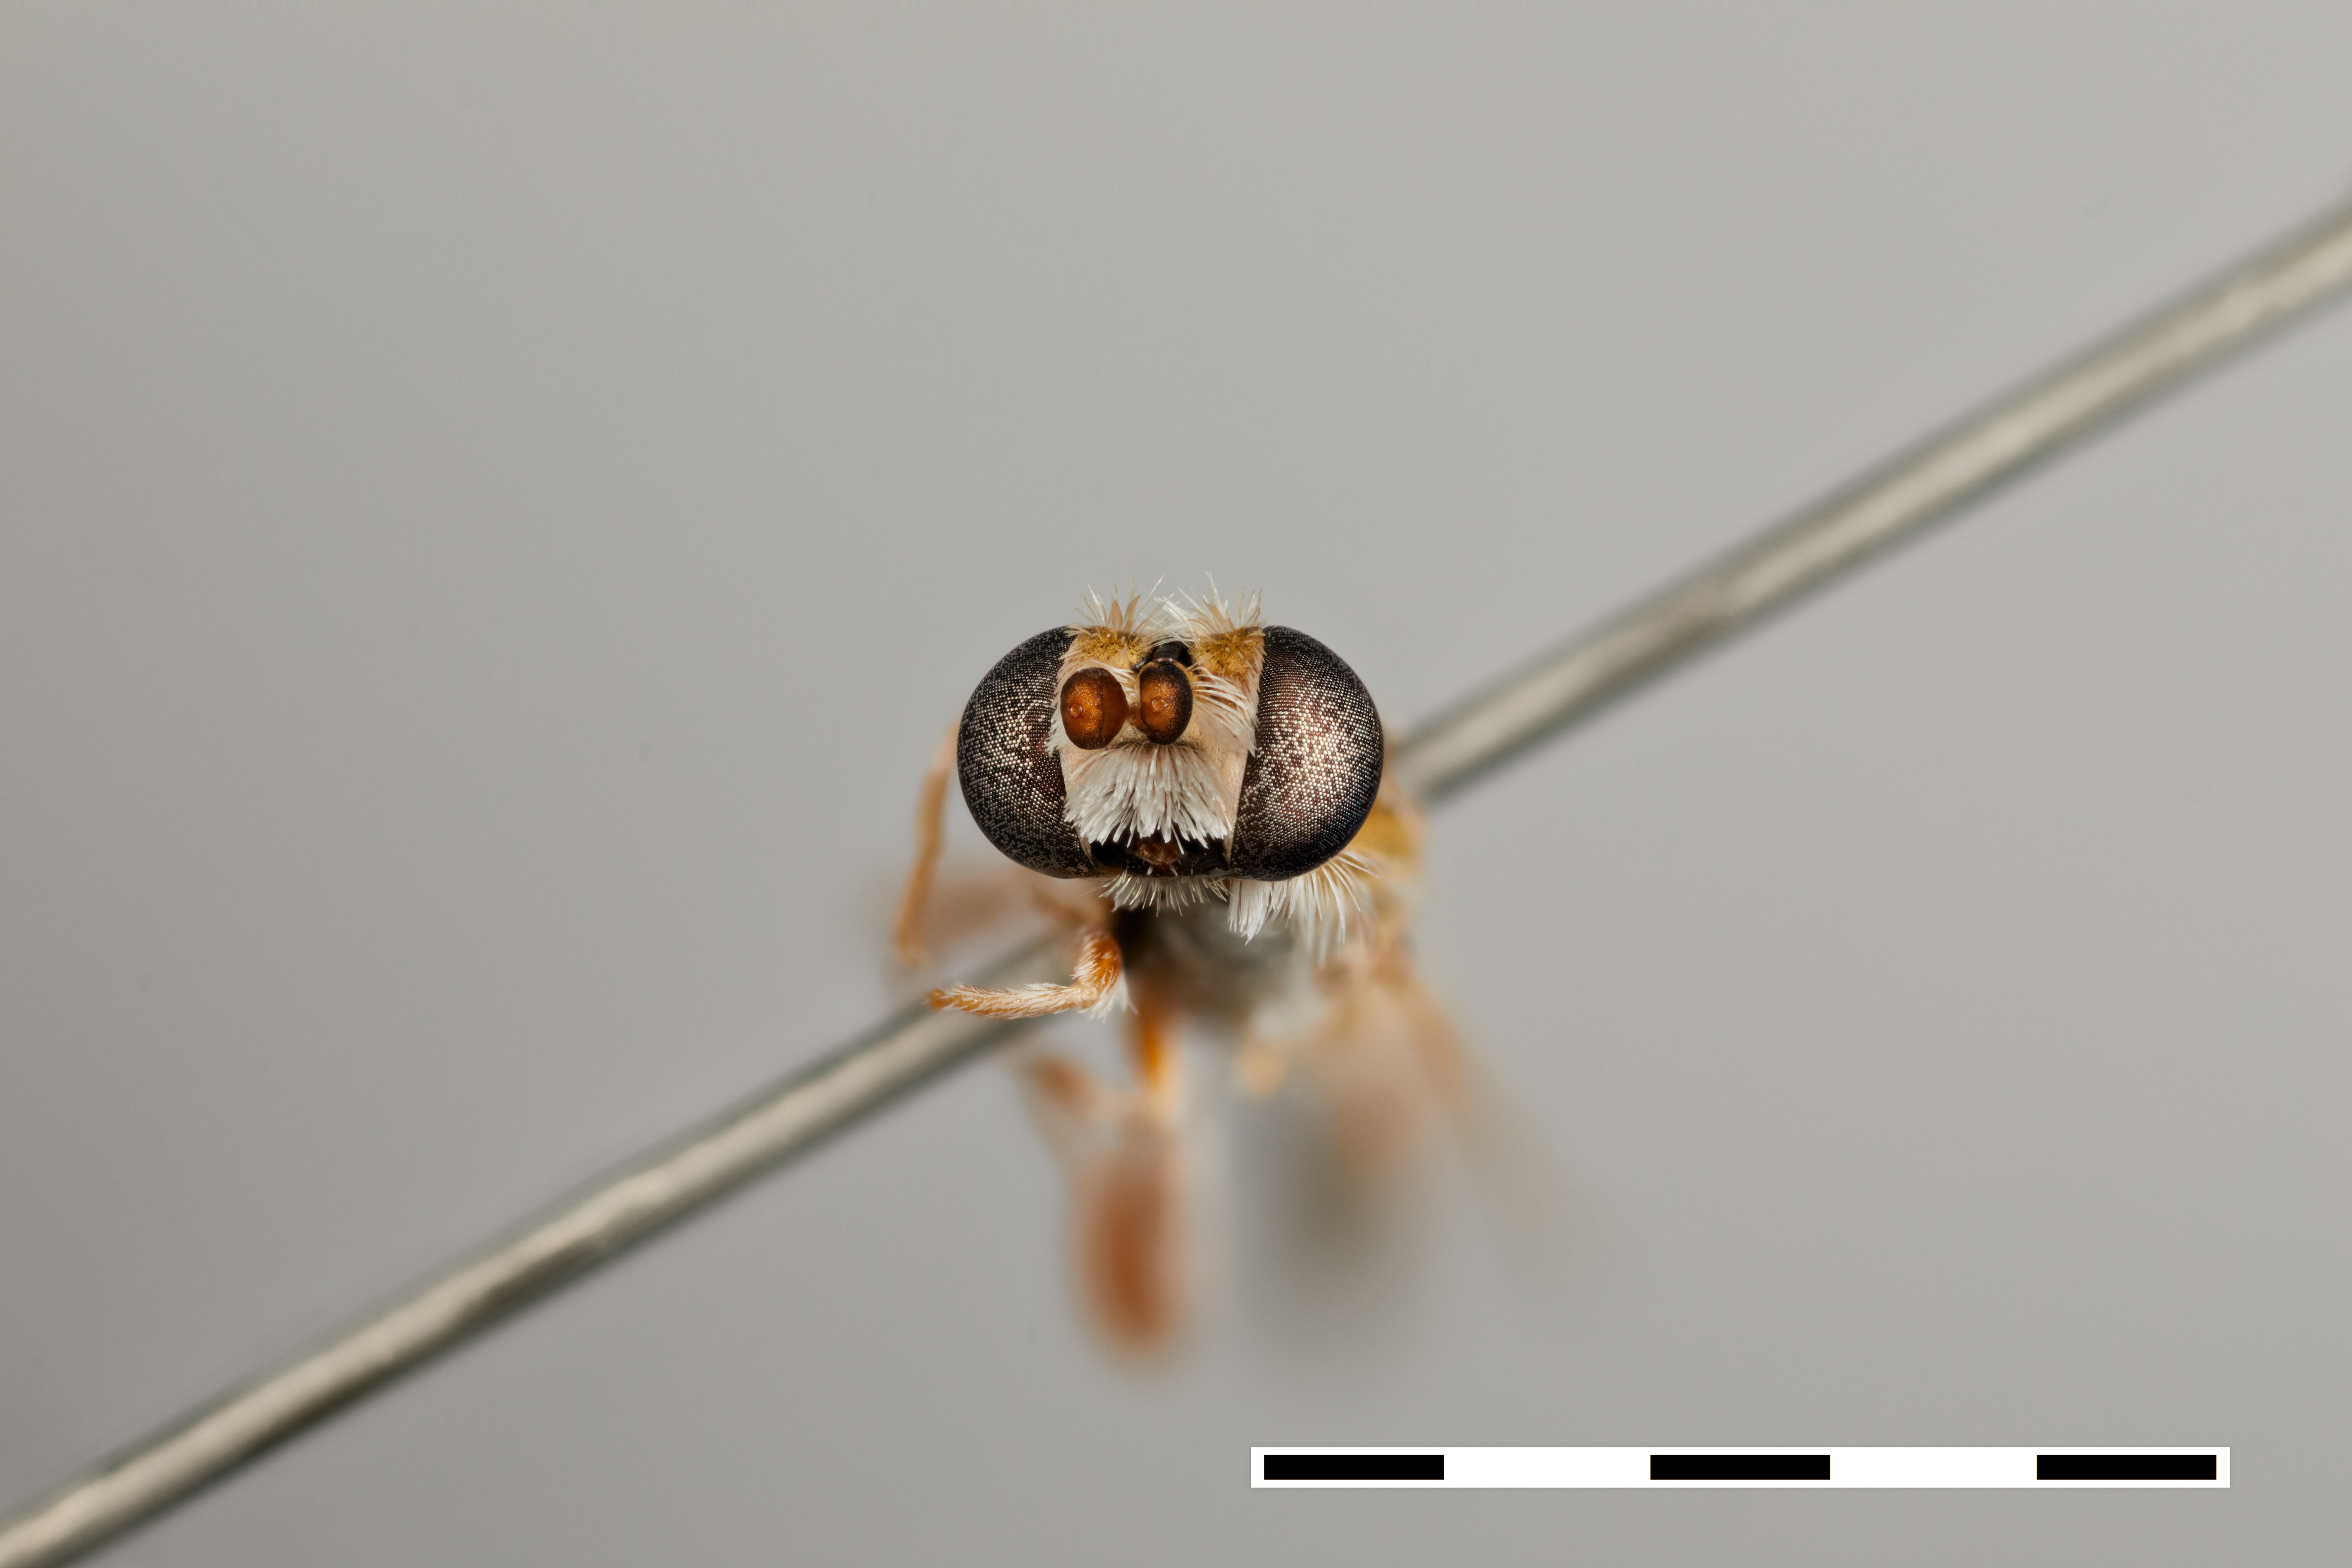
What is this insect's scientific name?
Eremohaplomydas gobabebensis
